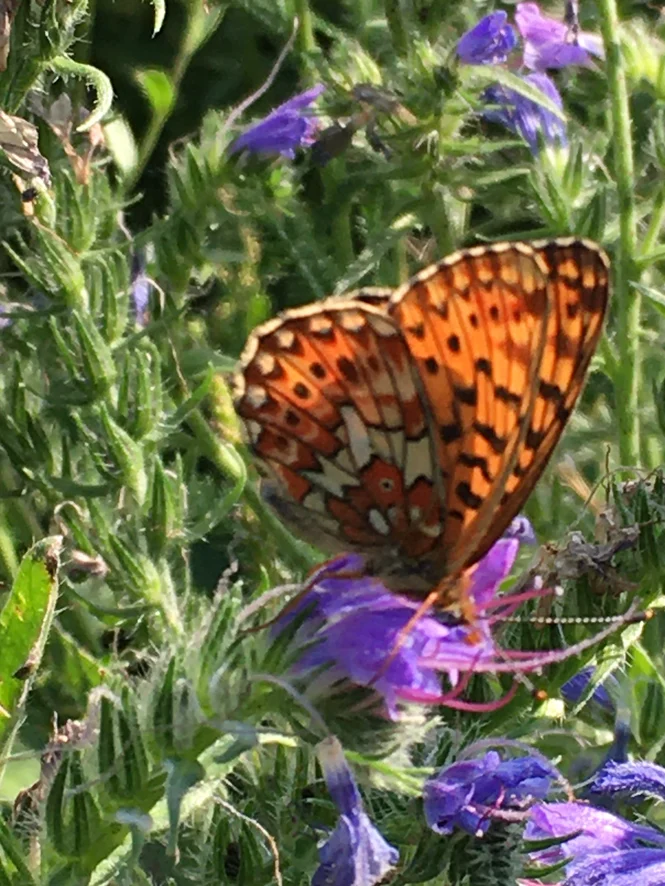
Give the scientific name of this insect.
Boloria euphrosyne (also Clossiana euphrosyne)
